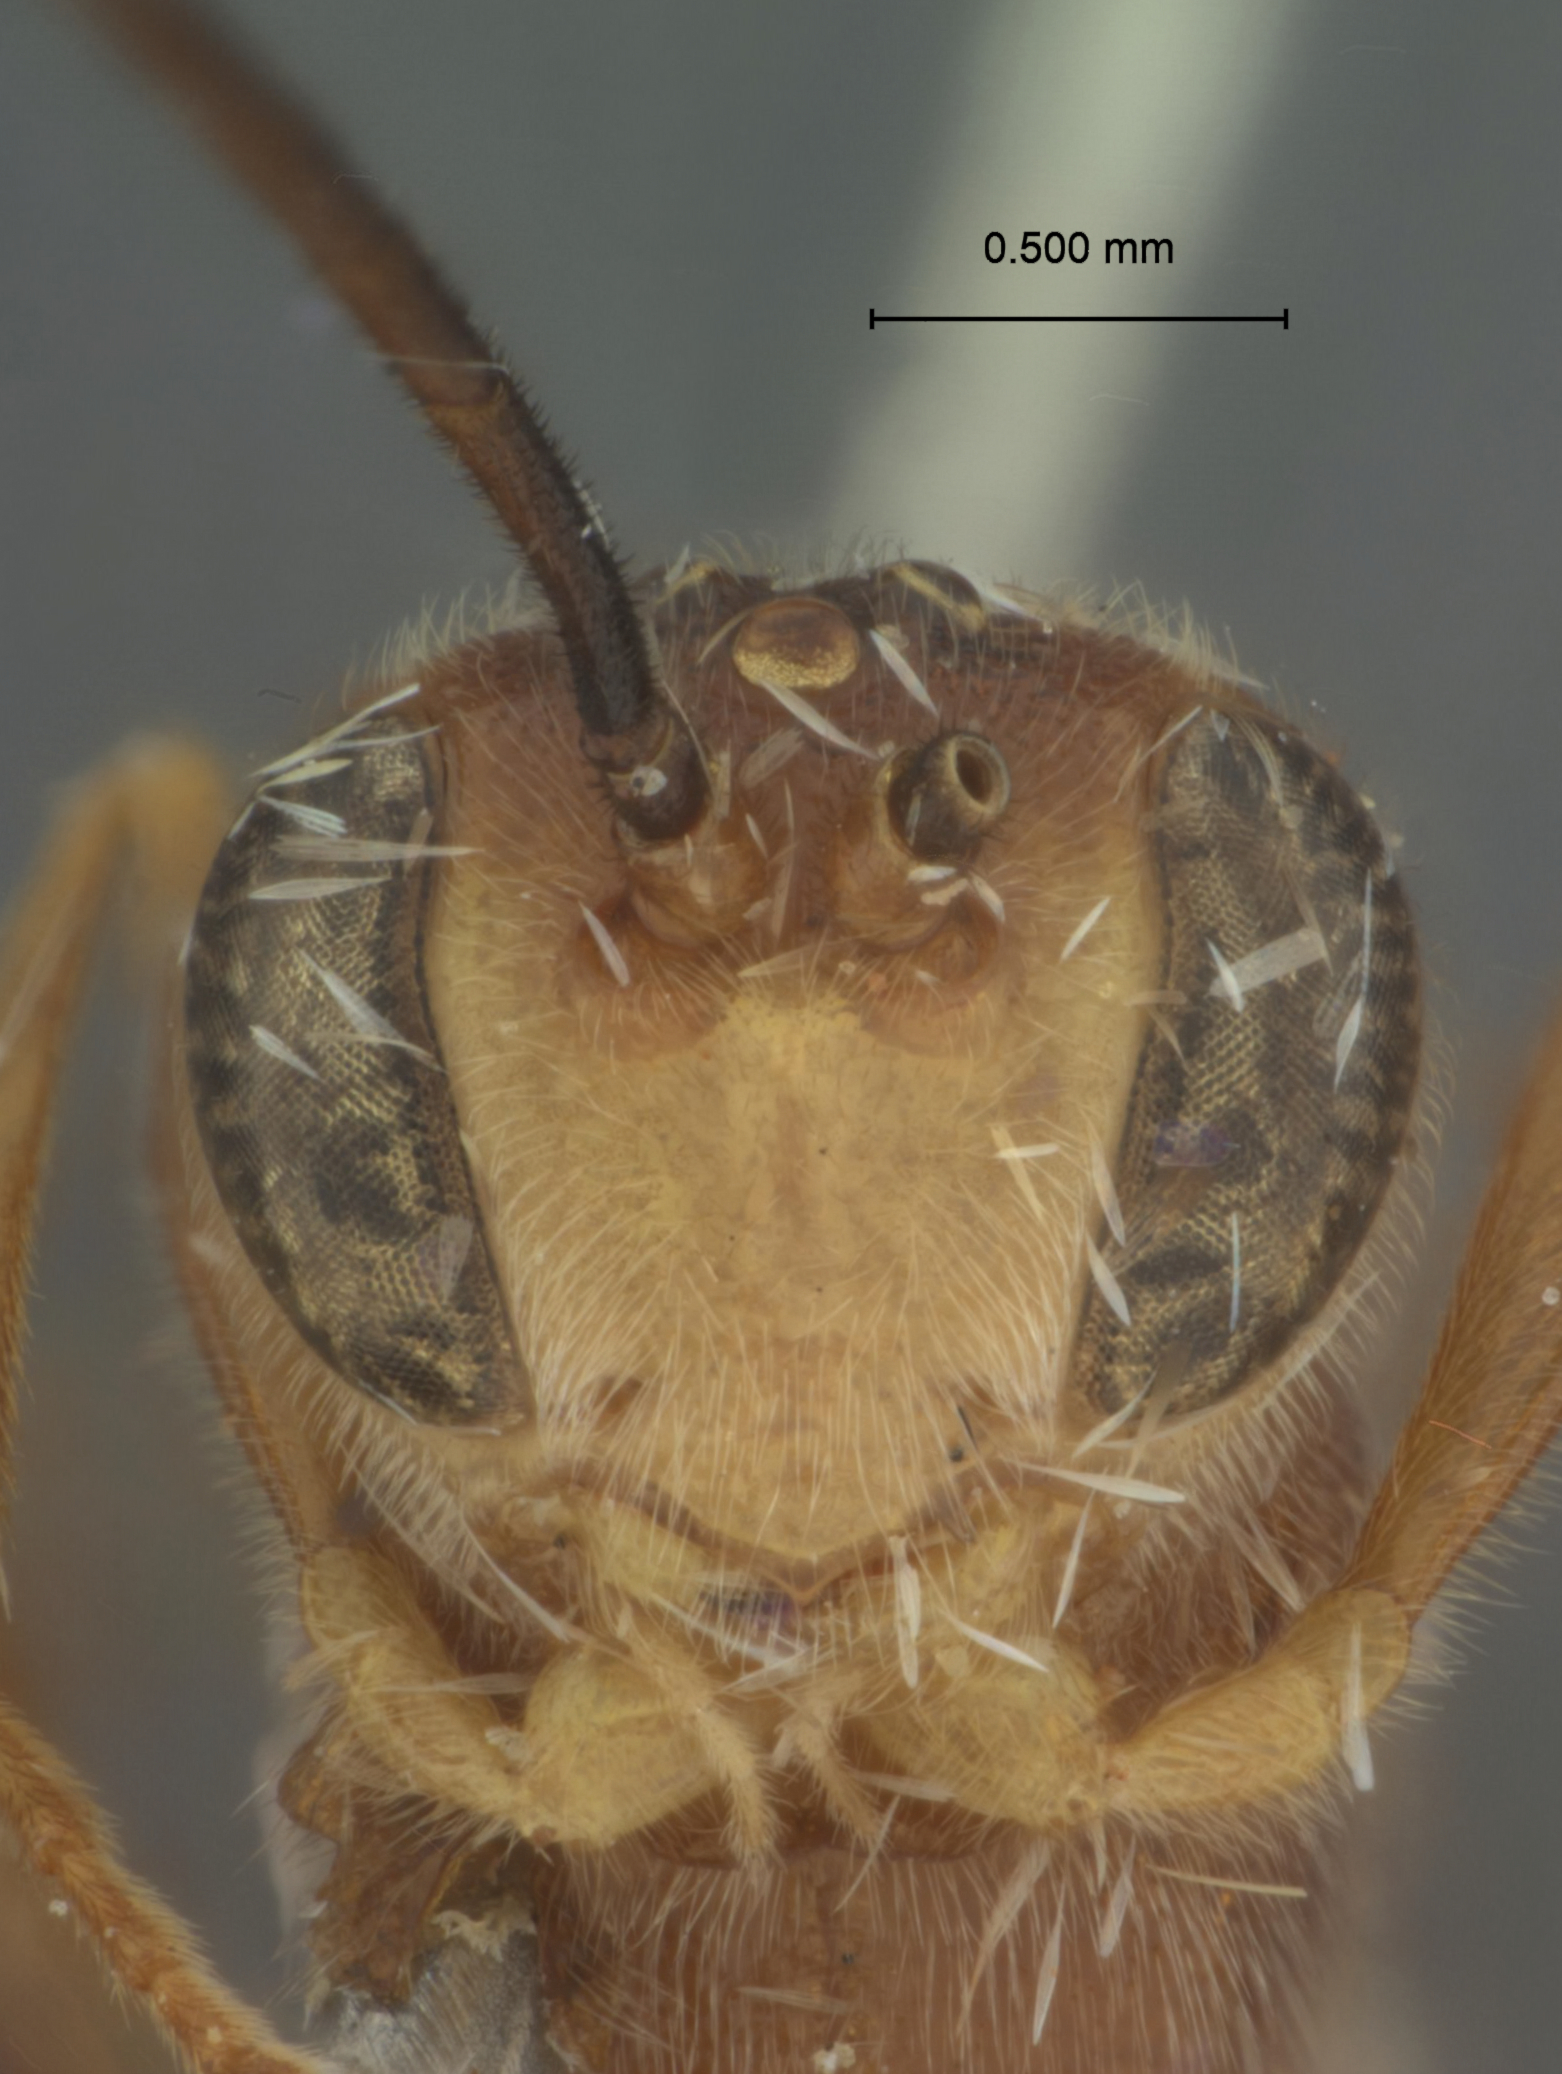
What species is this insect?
Agrypon caribbaeum
